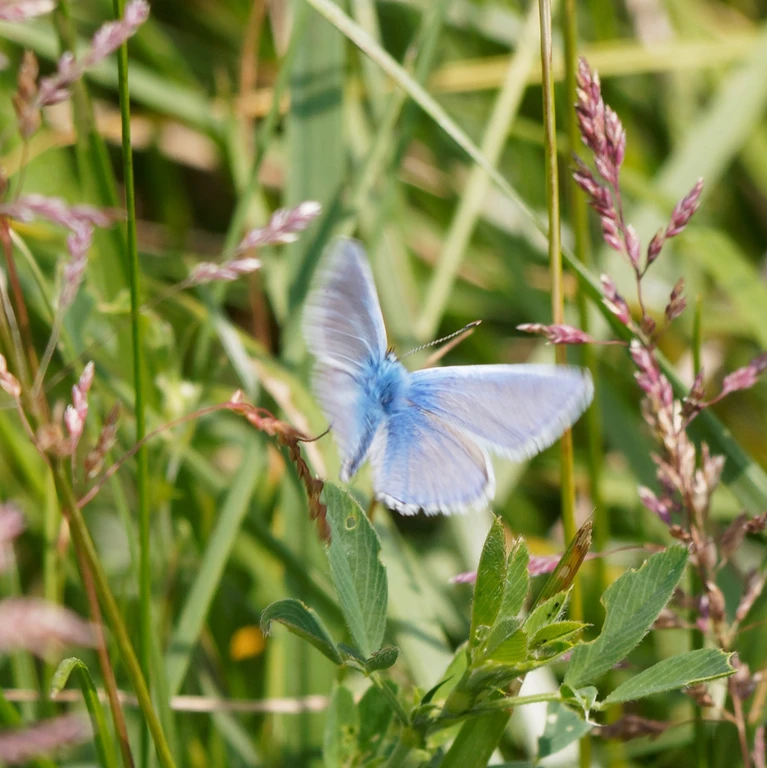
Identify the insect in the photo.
Polyommatus icarus
